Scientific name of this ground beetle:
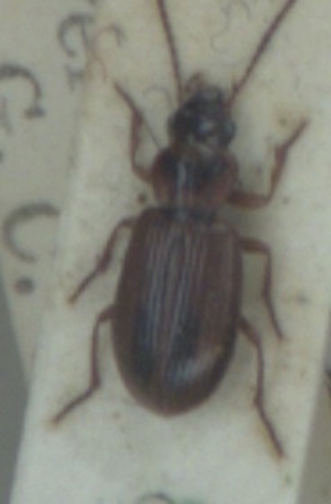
Dicheirotrichus placidus
